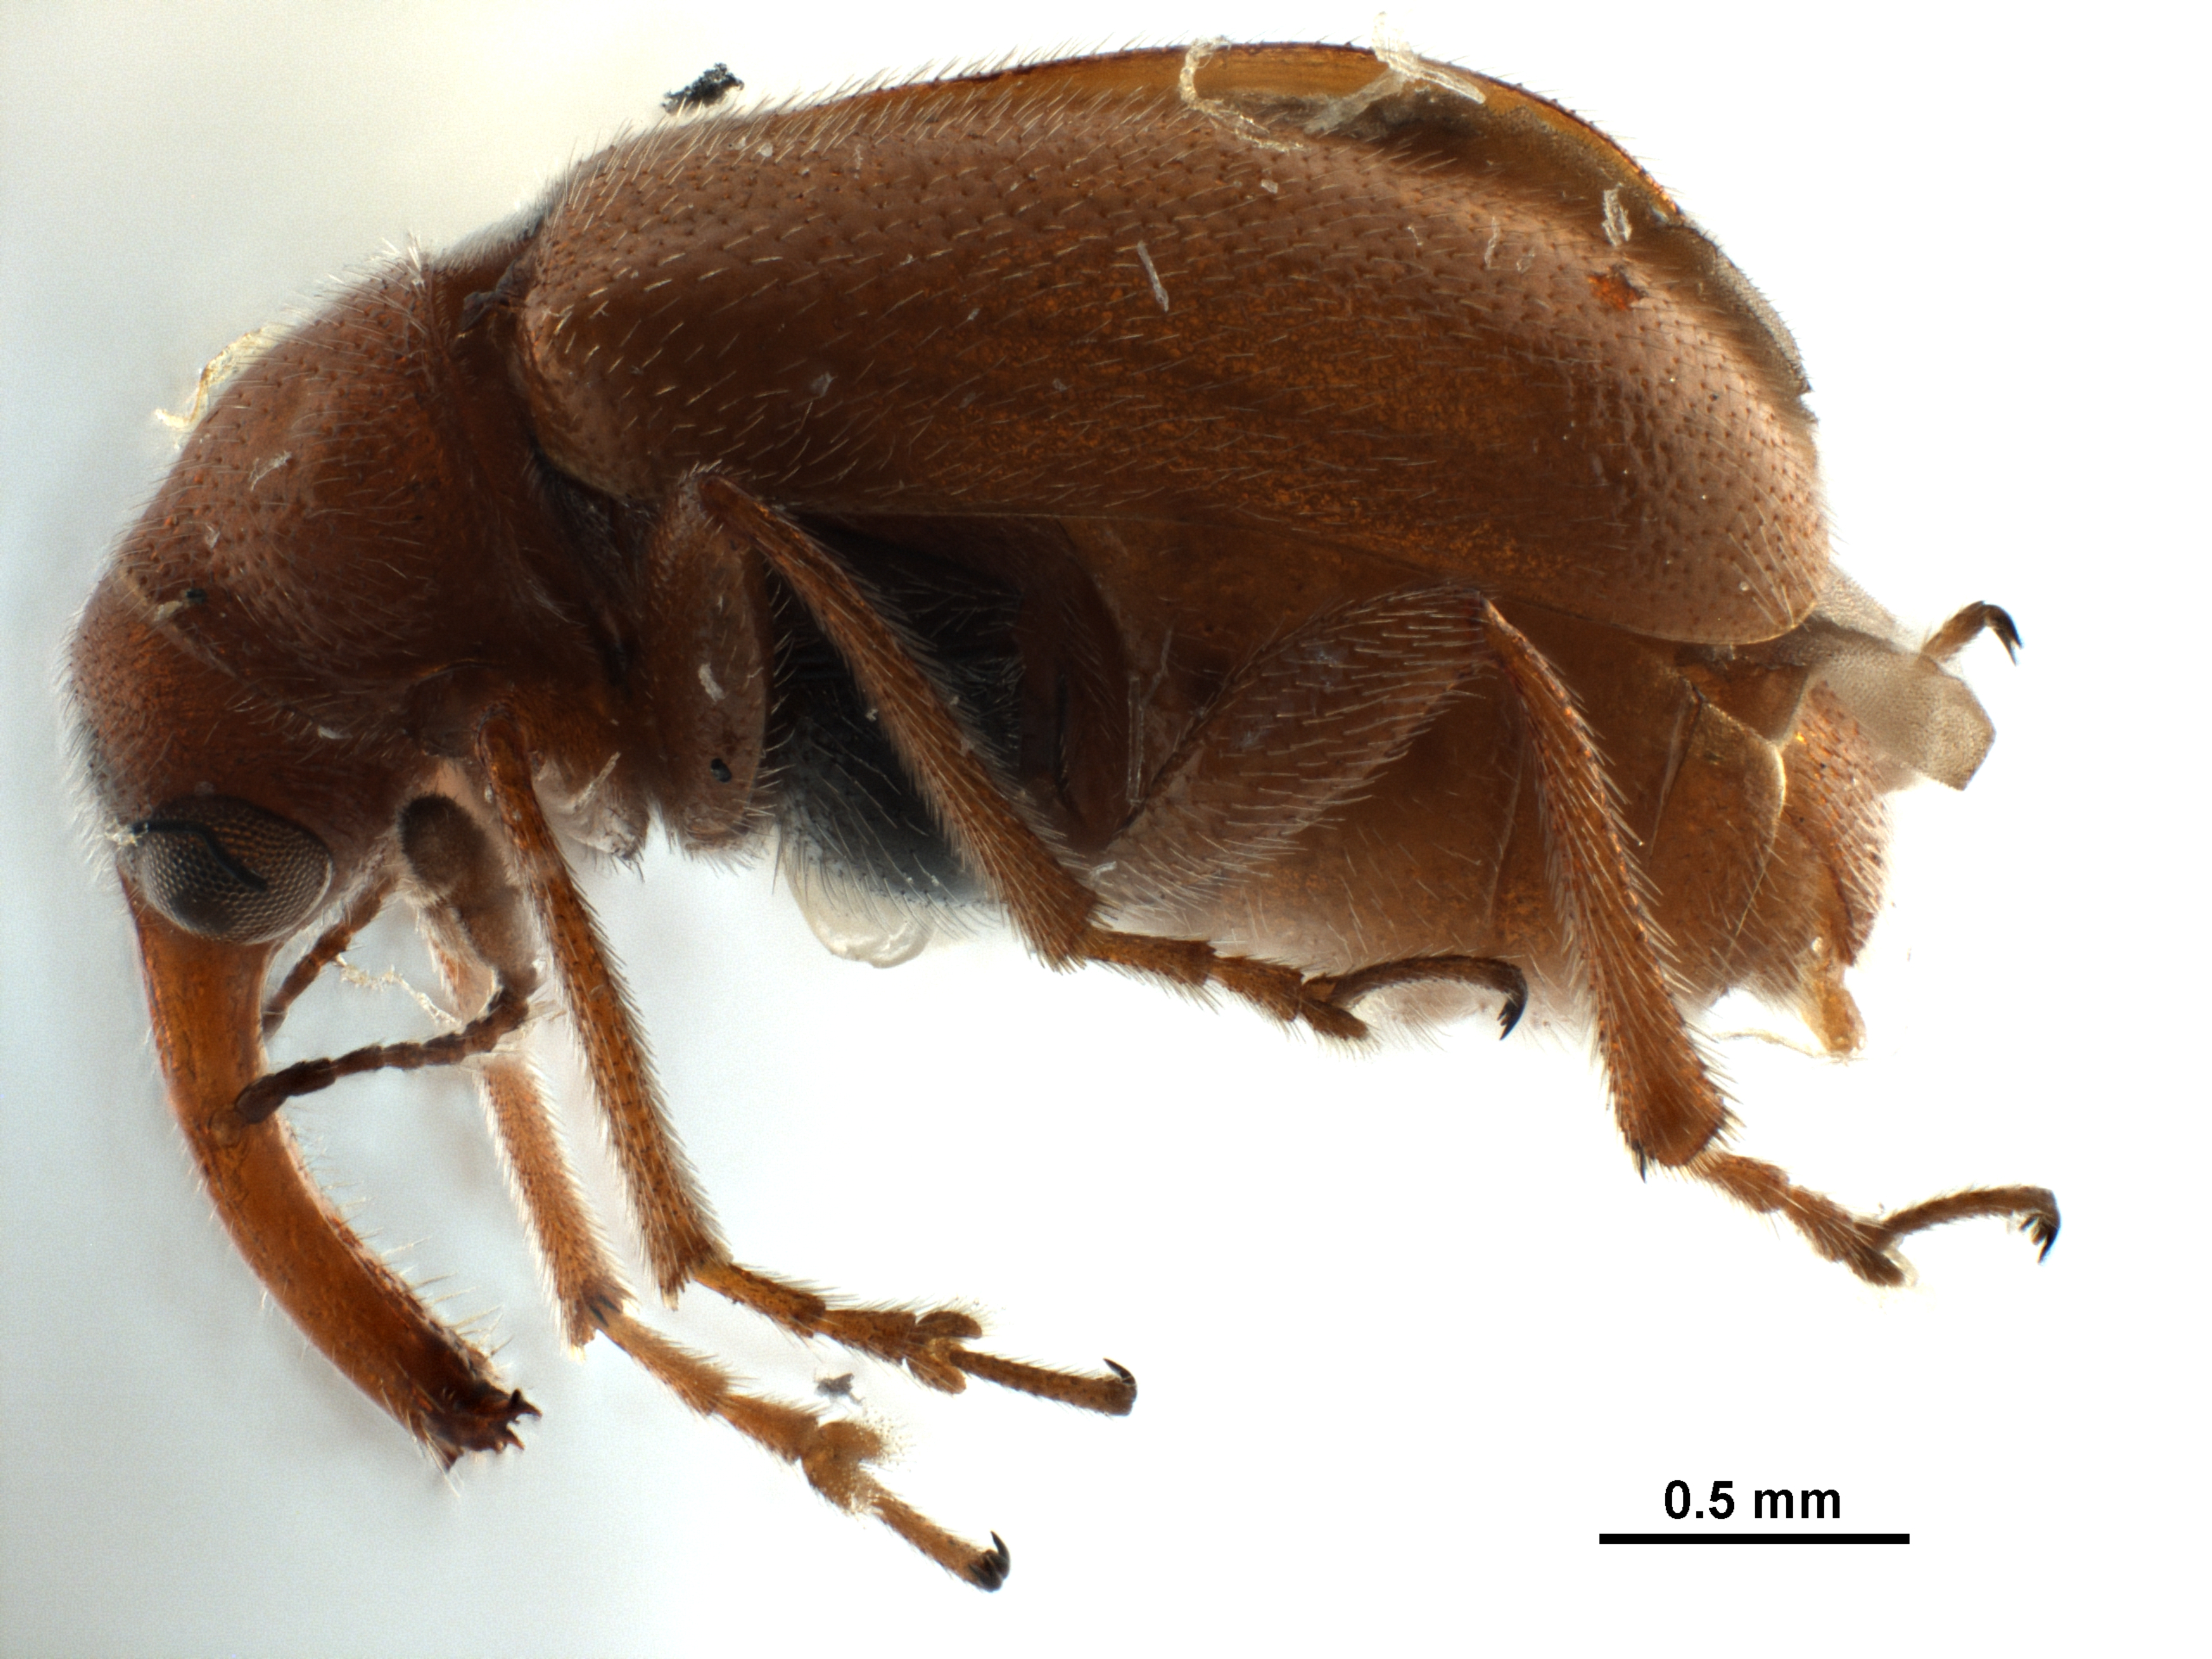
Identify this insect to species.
Cesauletes nasalis (also Auletobius laticollis)
